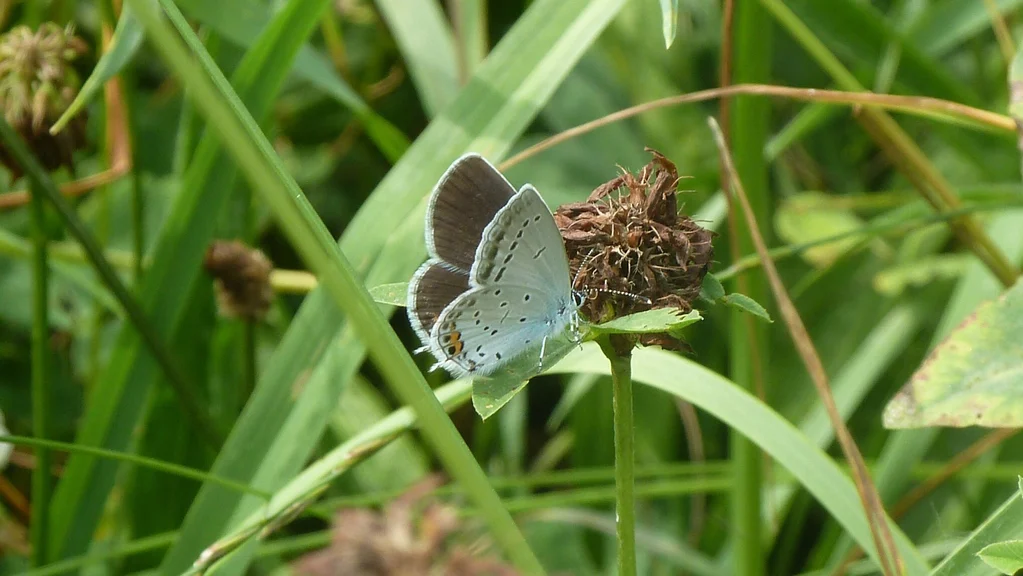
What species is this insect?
Cupido argiades (also Elkalyce argiades)
